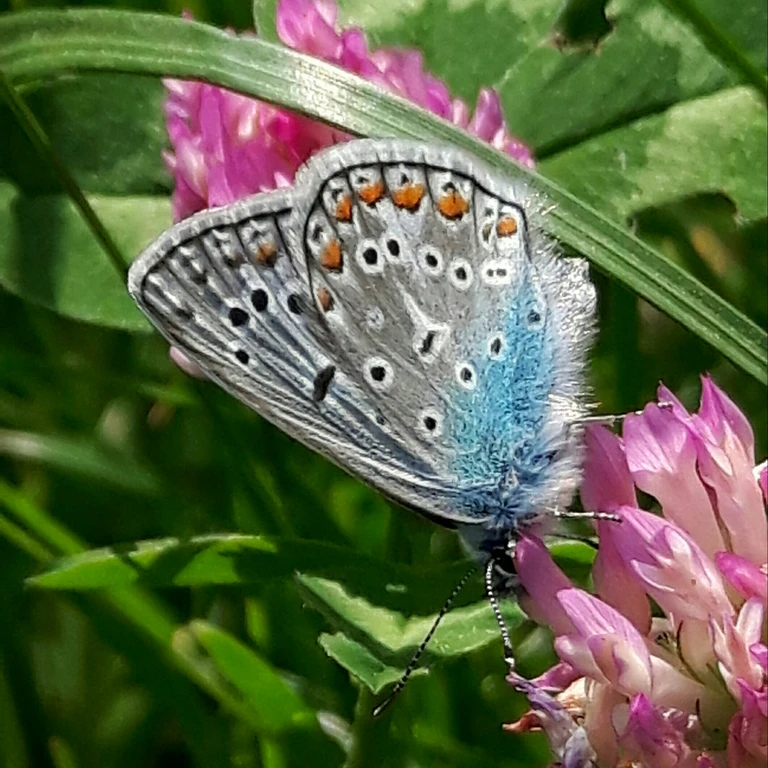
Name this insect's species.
Polyommatus icarus
